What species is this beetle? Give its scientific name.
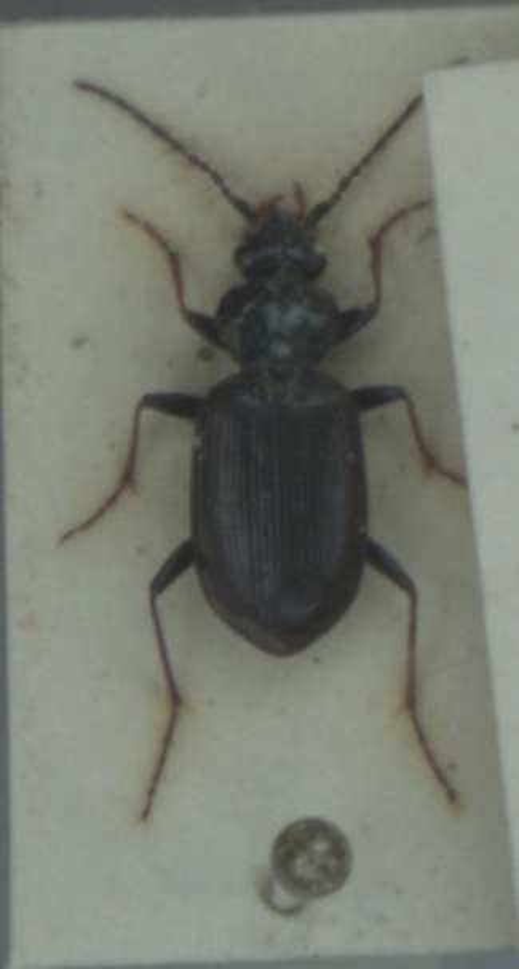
Loricera pilicornis
